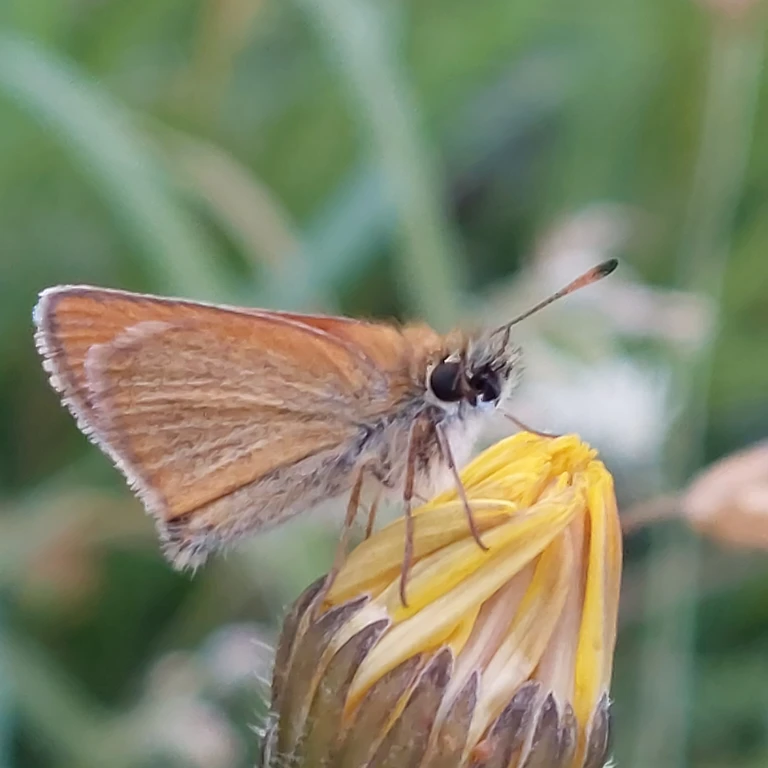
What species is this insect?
Thymelicus lineola
